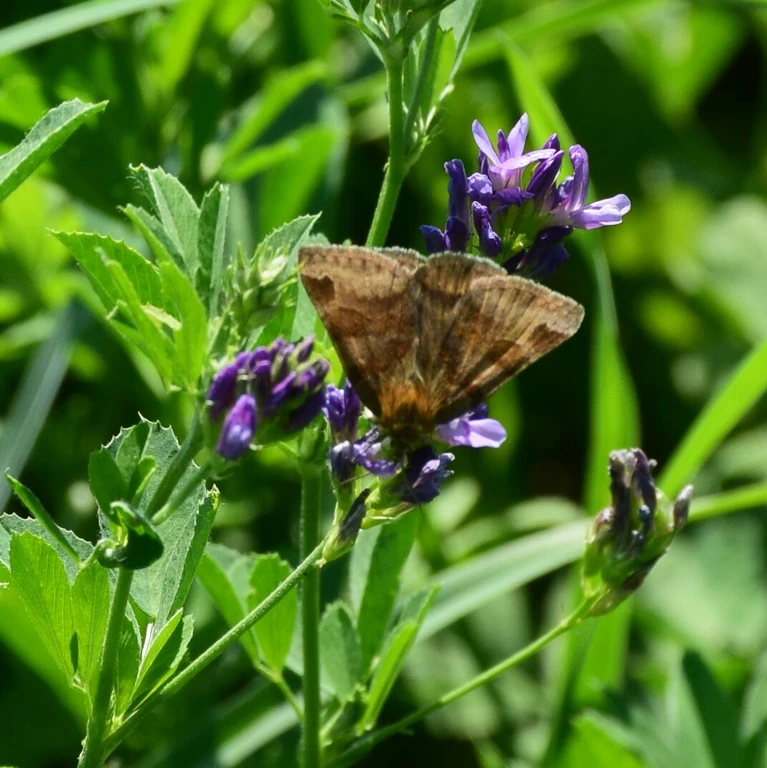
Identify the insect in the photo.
Euclidia glyphica
